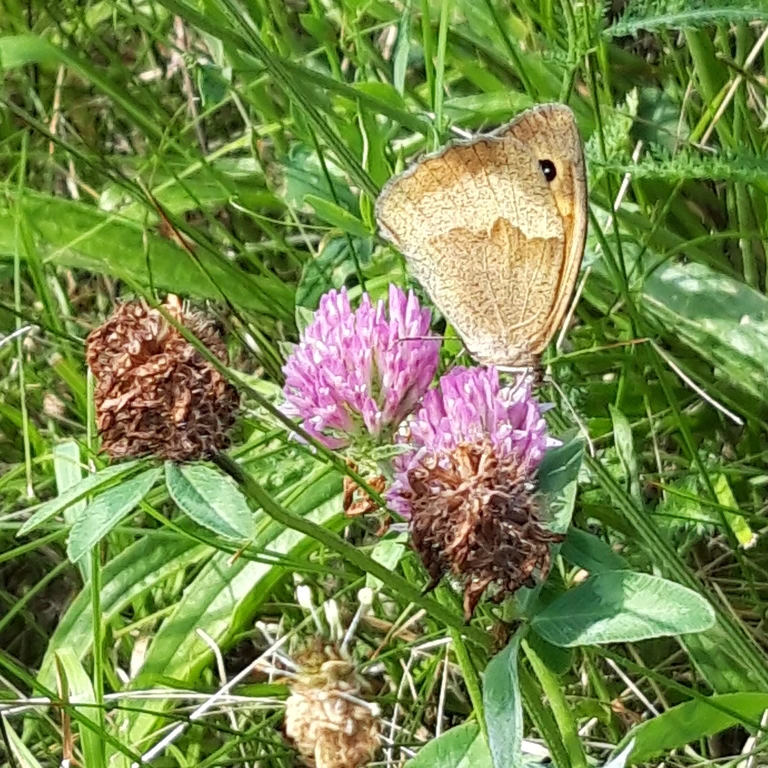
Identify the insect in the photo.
Maniola jurtina
